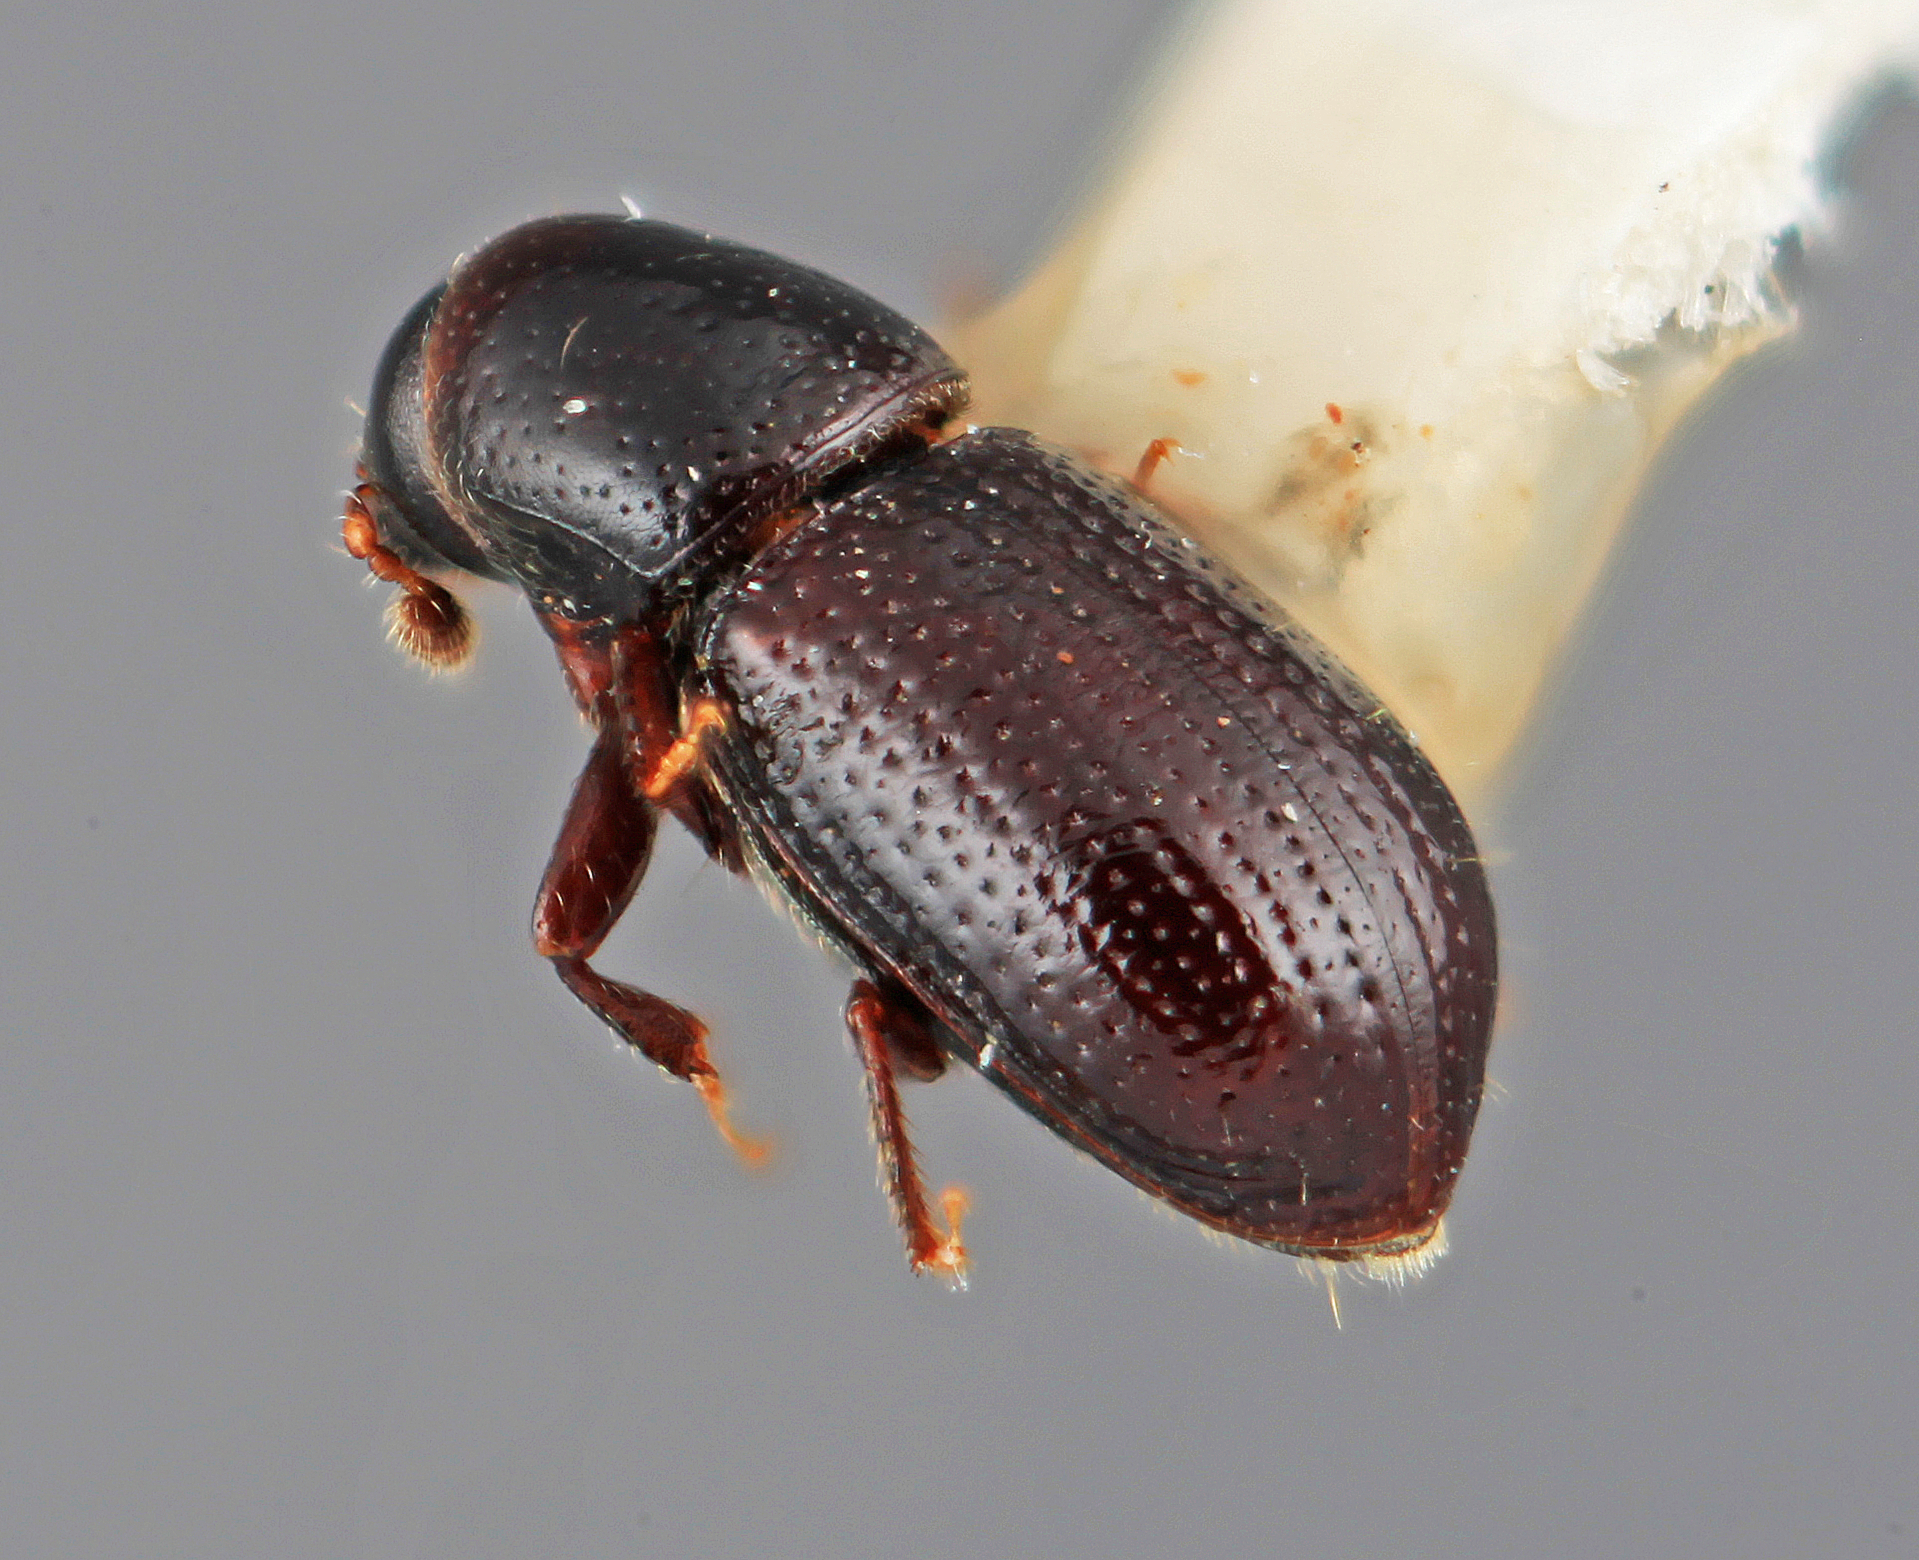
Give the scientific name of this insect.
Scolytodes radiatus
